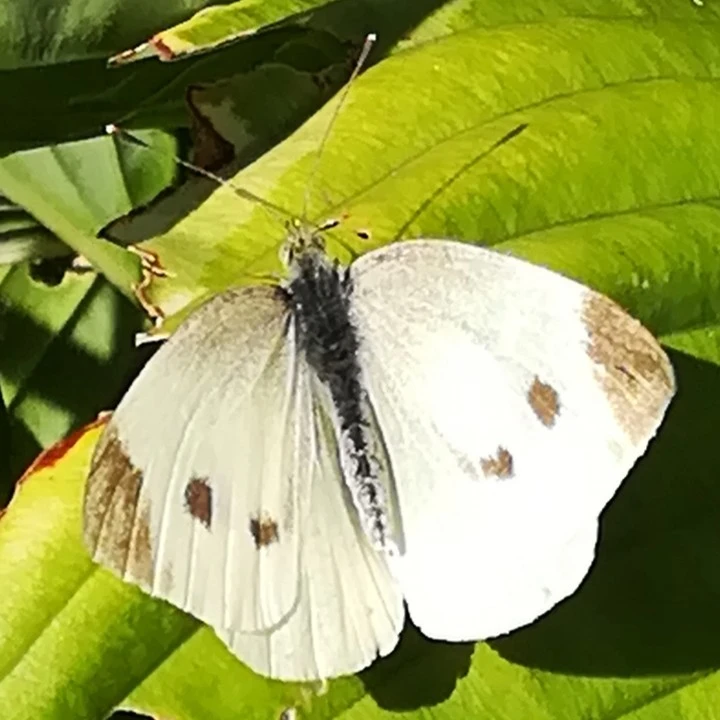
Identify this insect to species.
Pieris rapae
